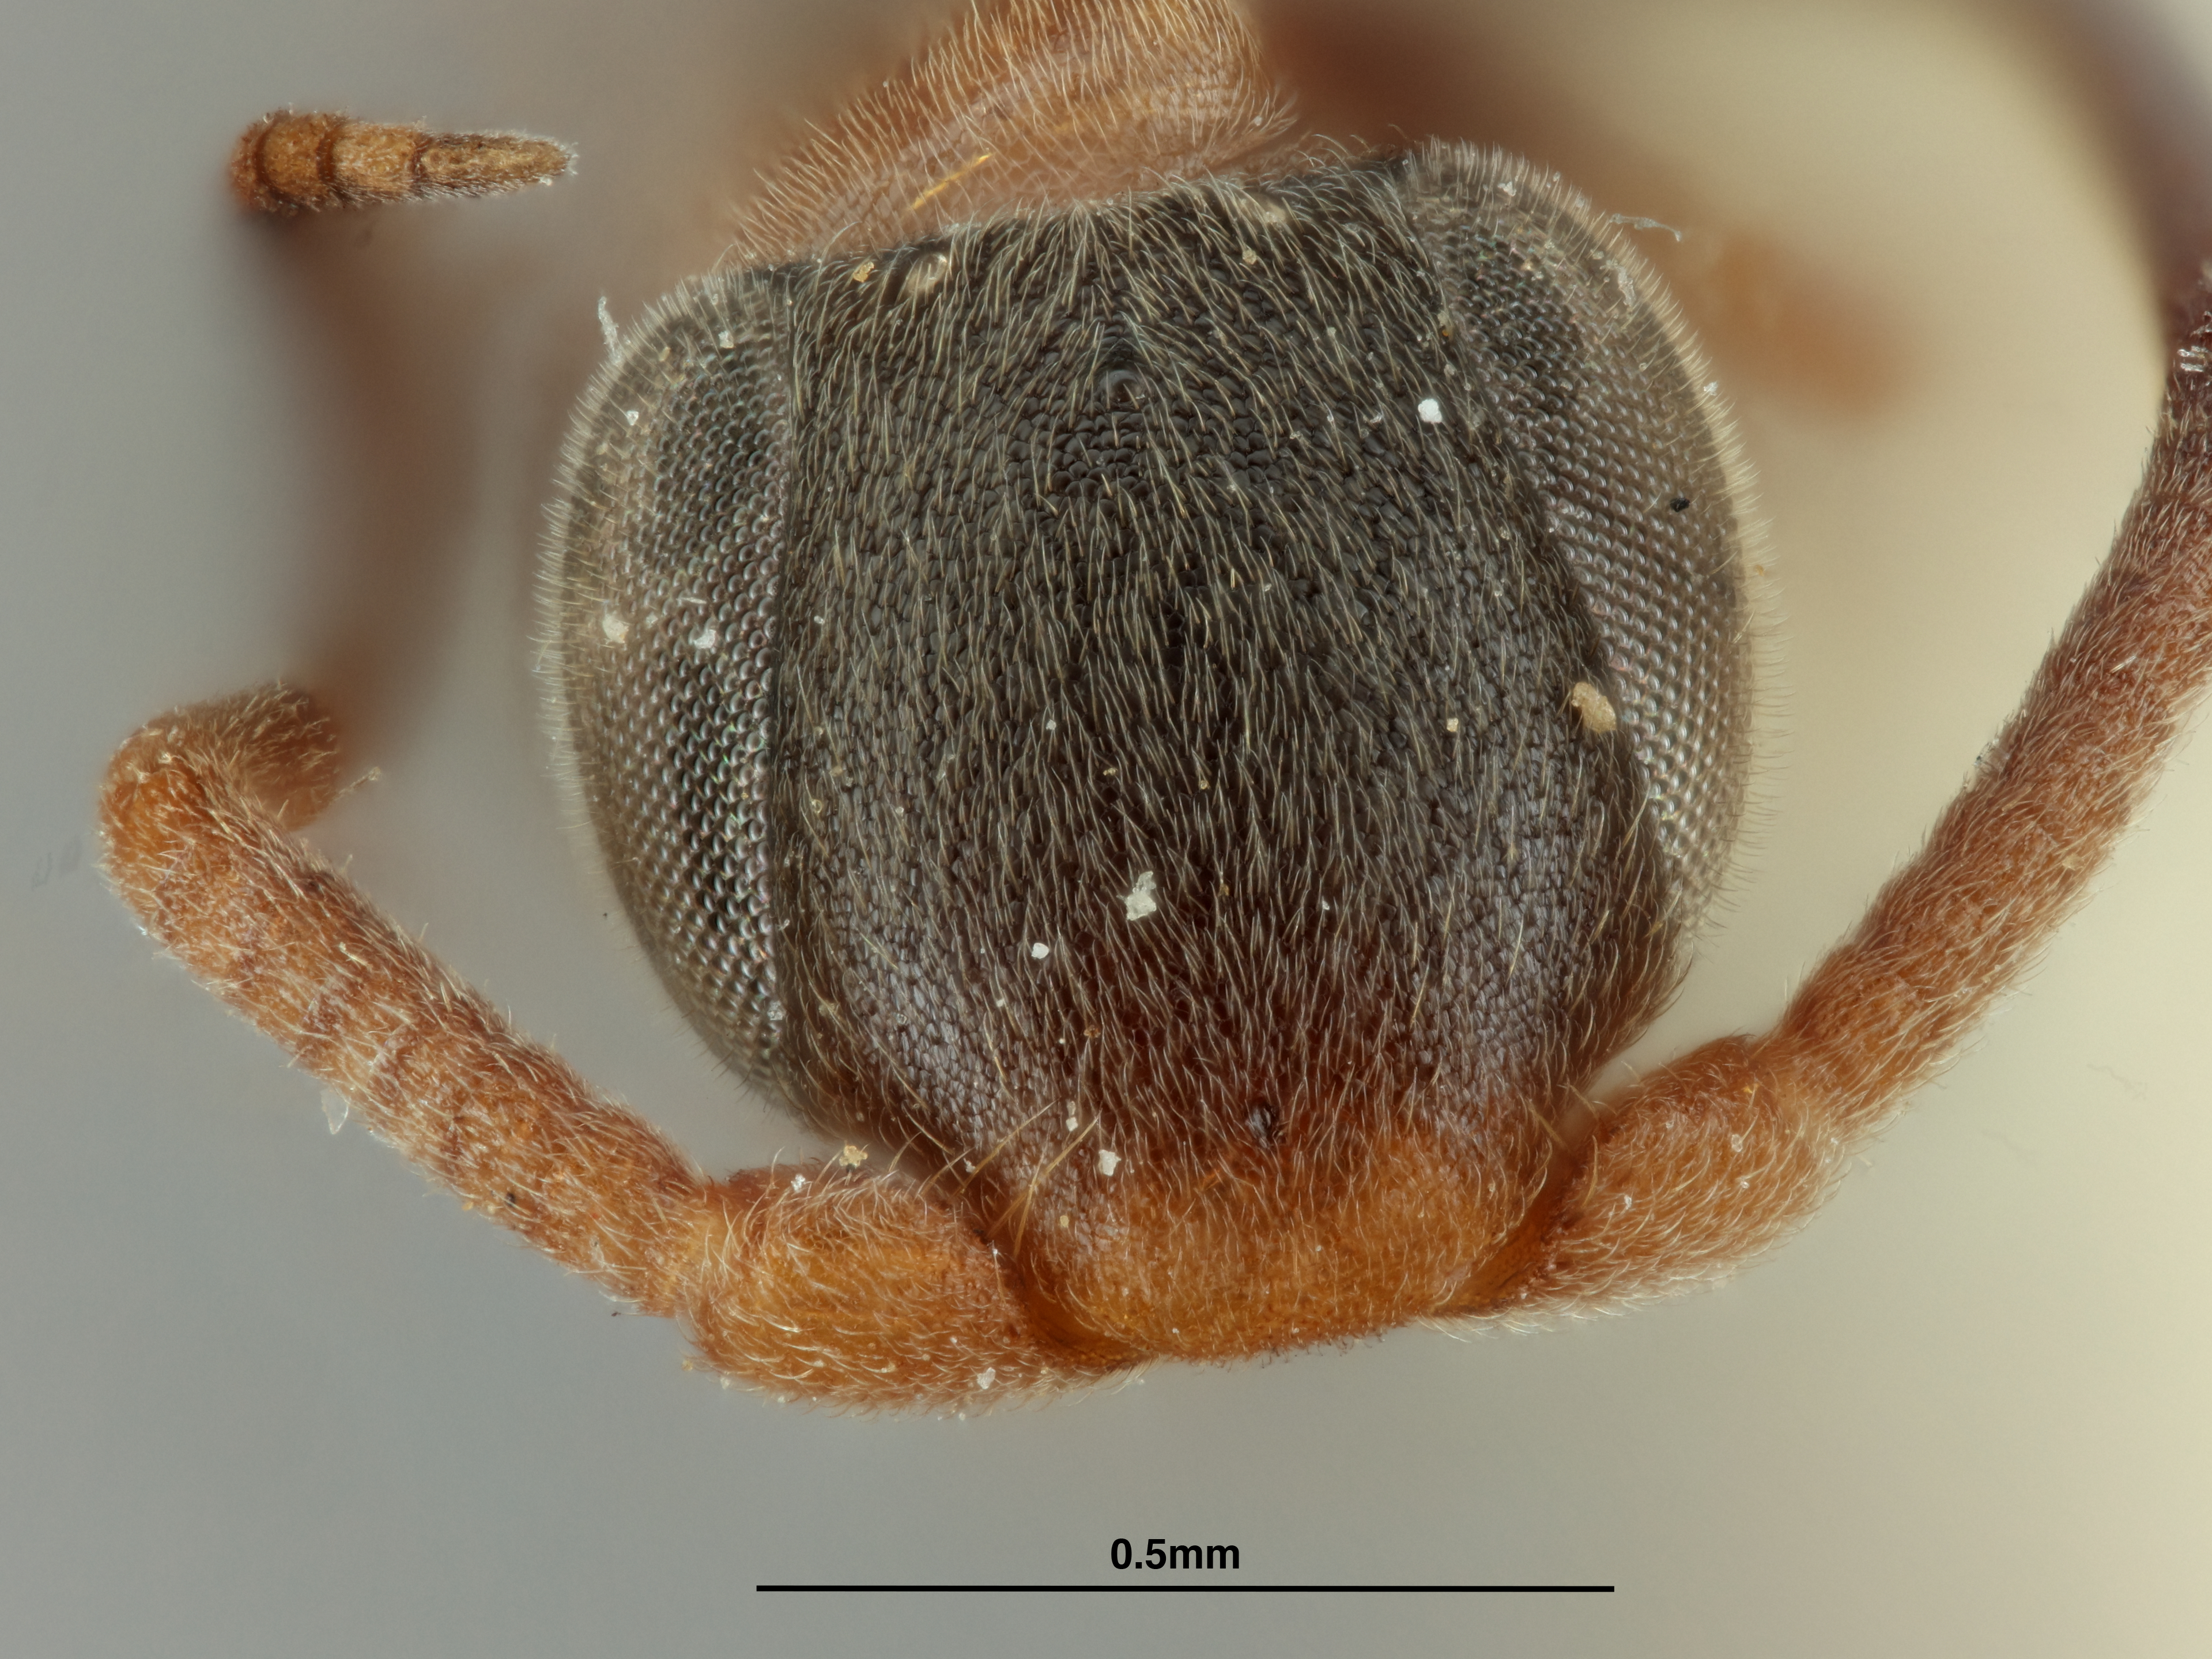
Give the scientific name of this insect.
Sclerogibba citipes
